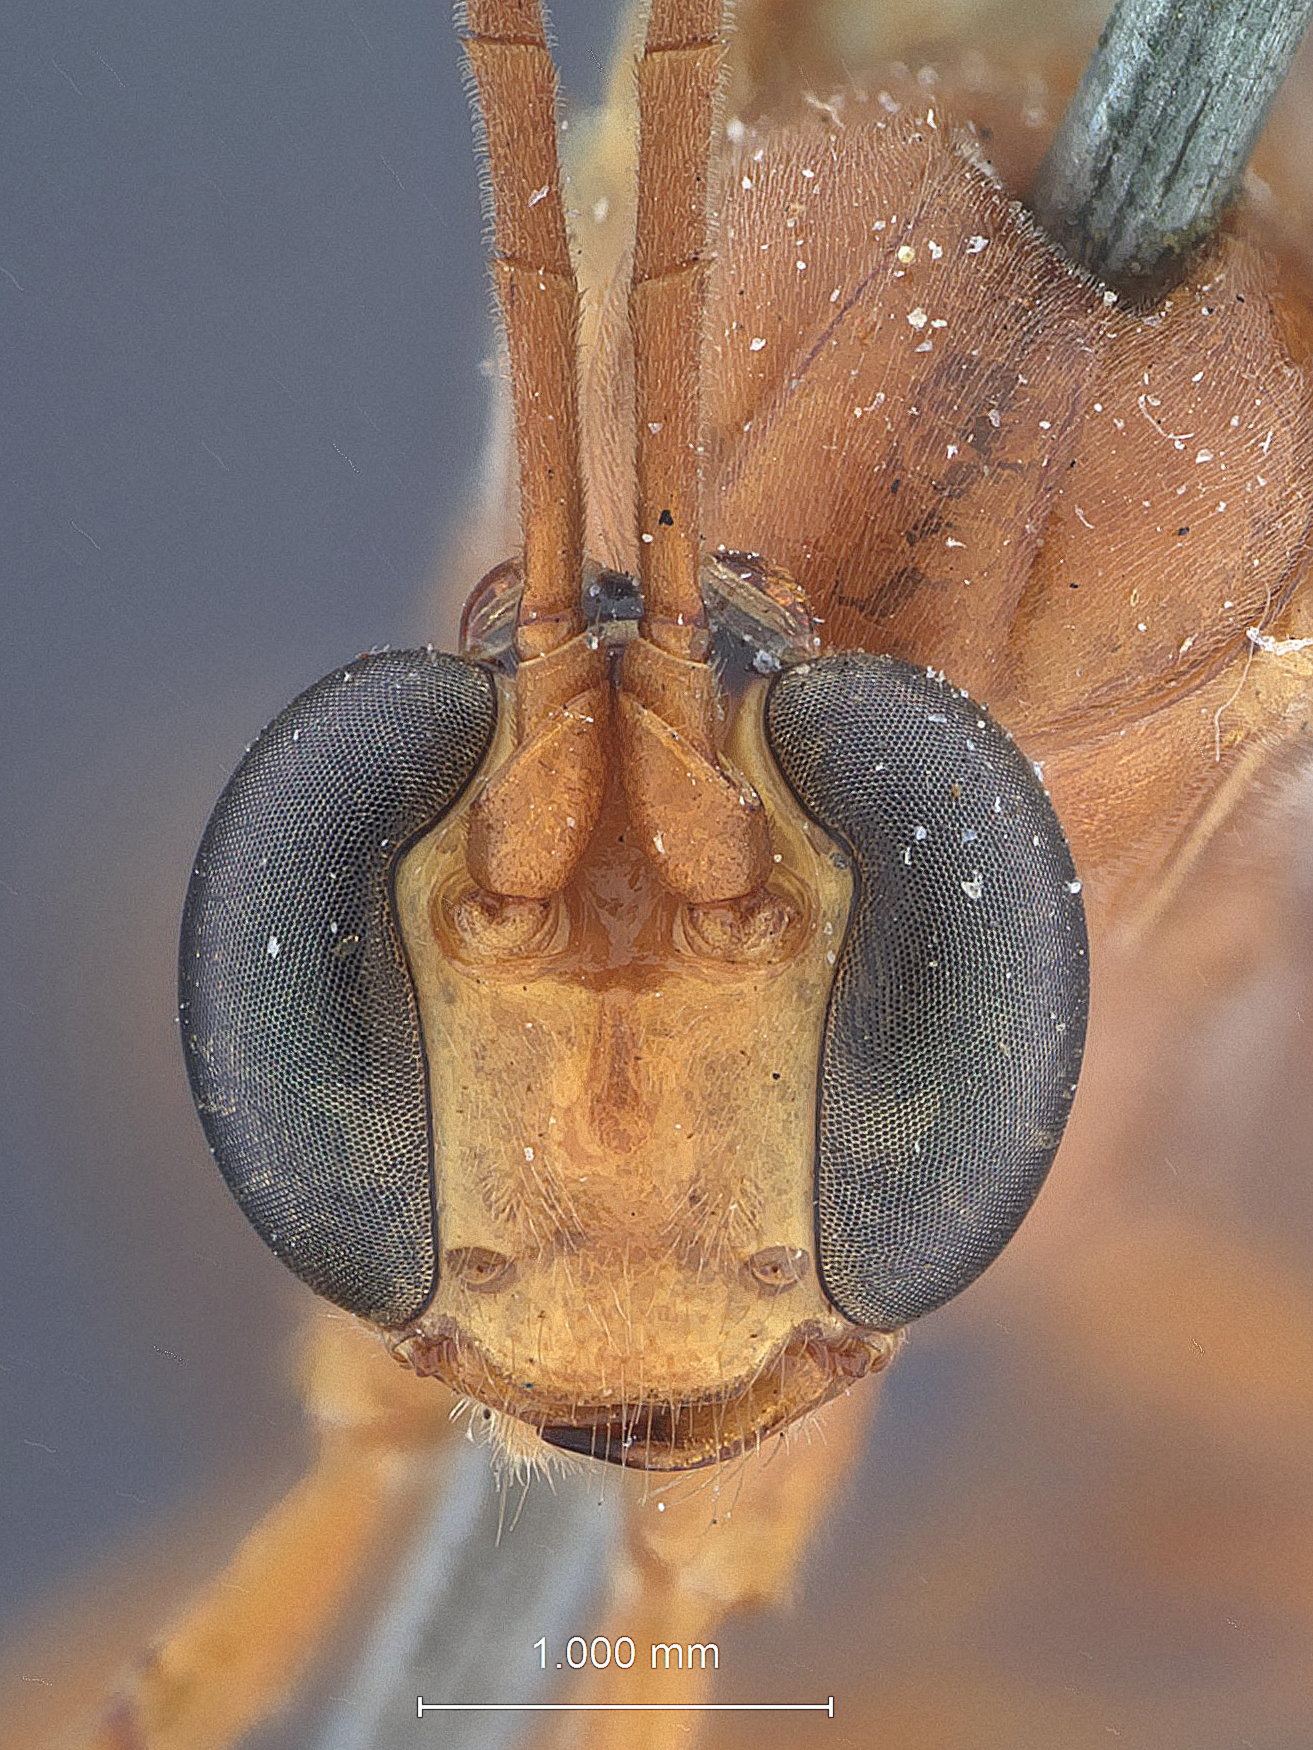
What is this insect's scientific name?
Netelia lativectus
